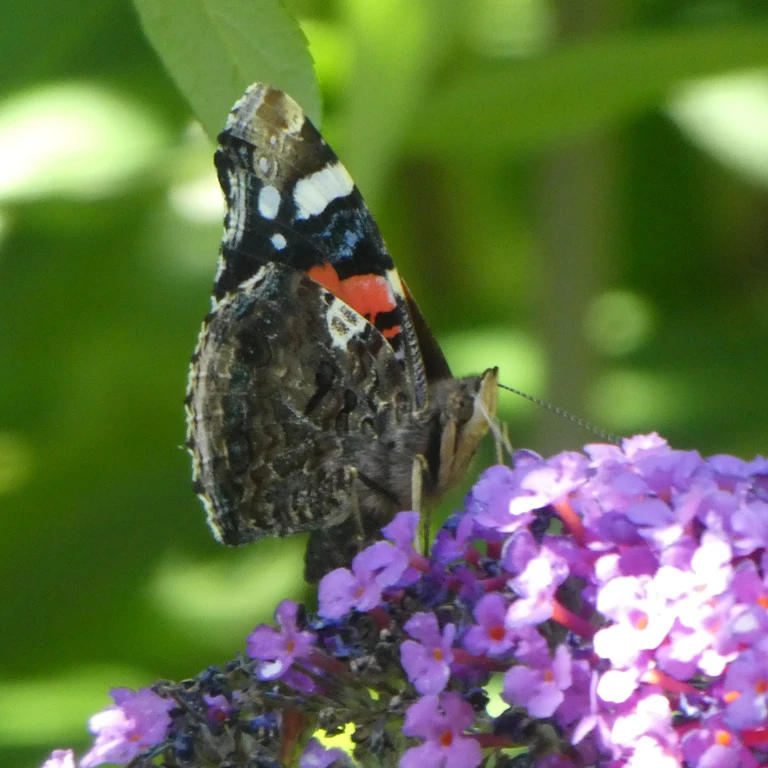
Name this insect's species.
Vanessa atalanta
